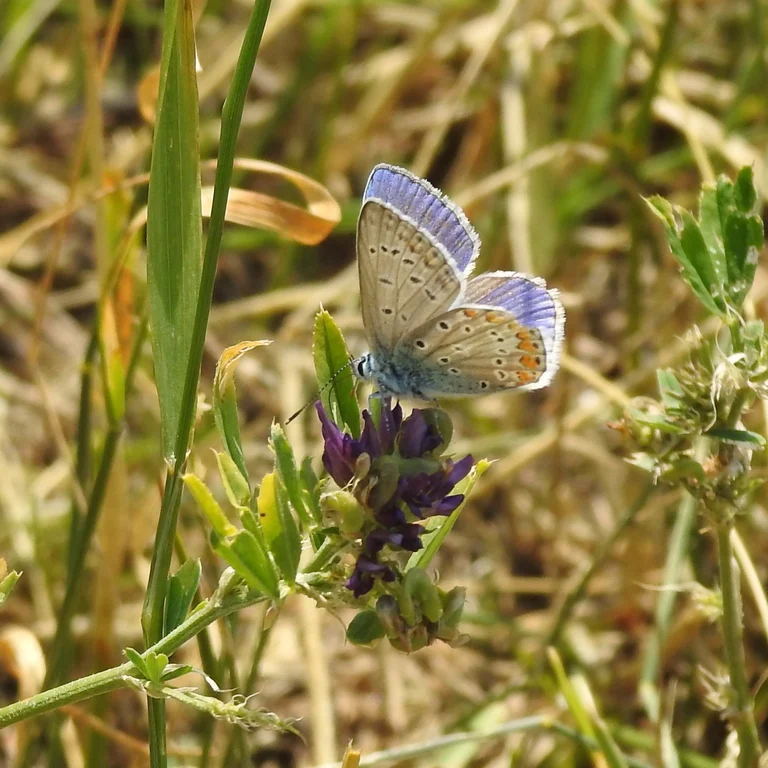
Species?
Polyommatus icarus
